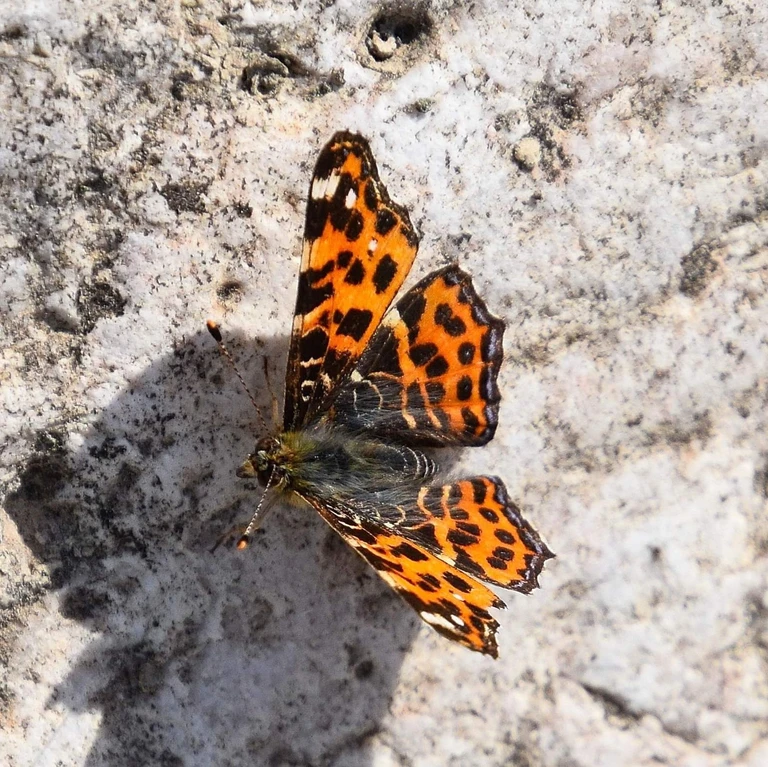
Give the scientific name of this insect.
Araschnia levana
